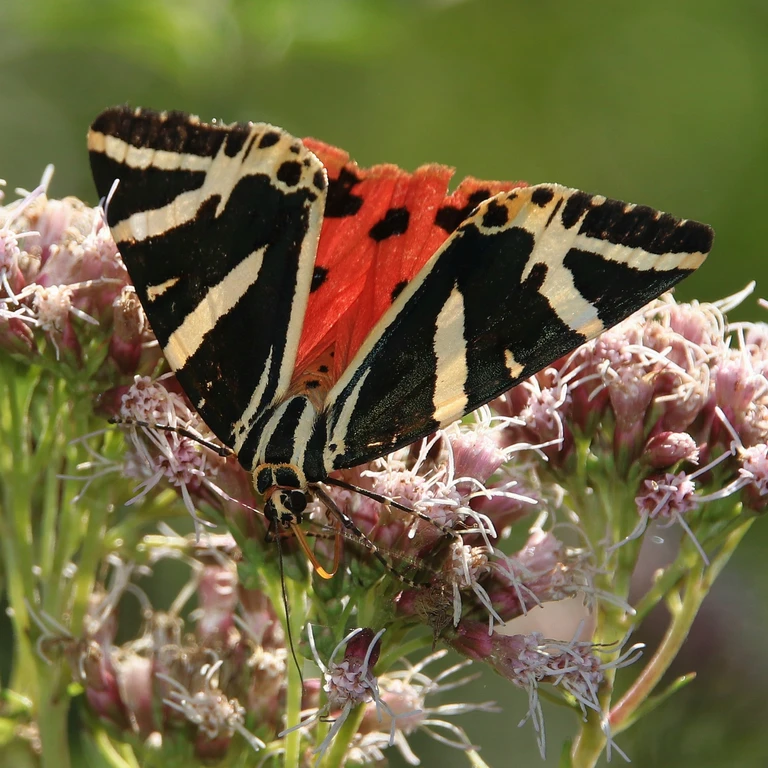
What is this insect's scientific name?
Euplagia quadripunctaria
